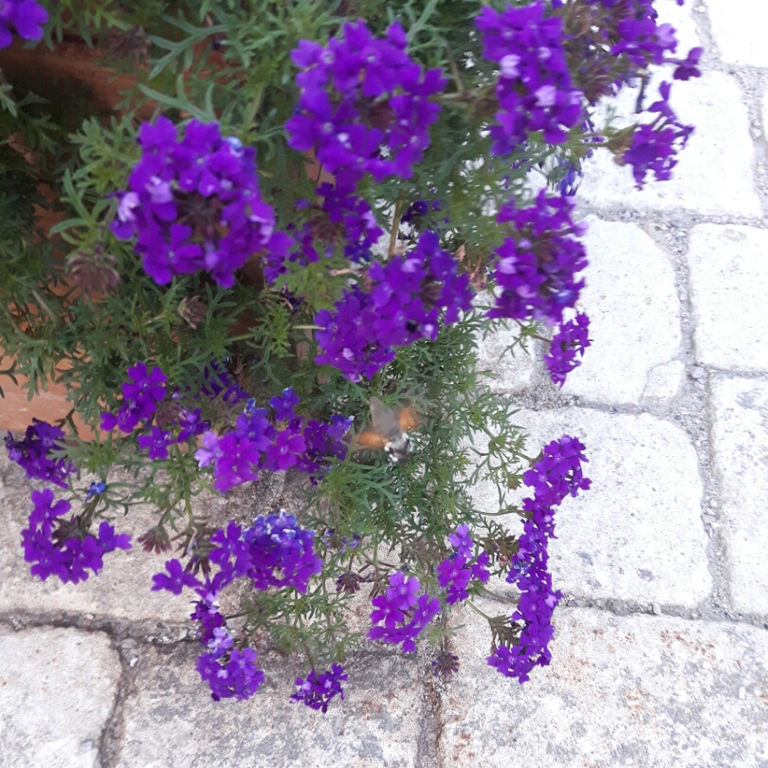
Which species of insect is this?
Macroglossum stellatarum
